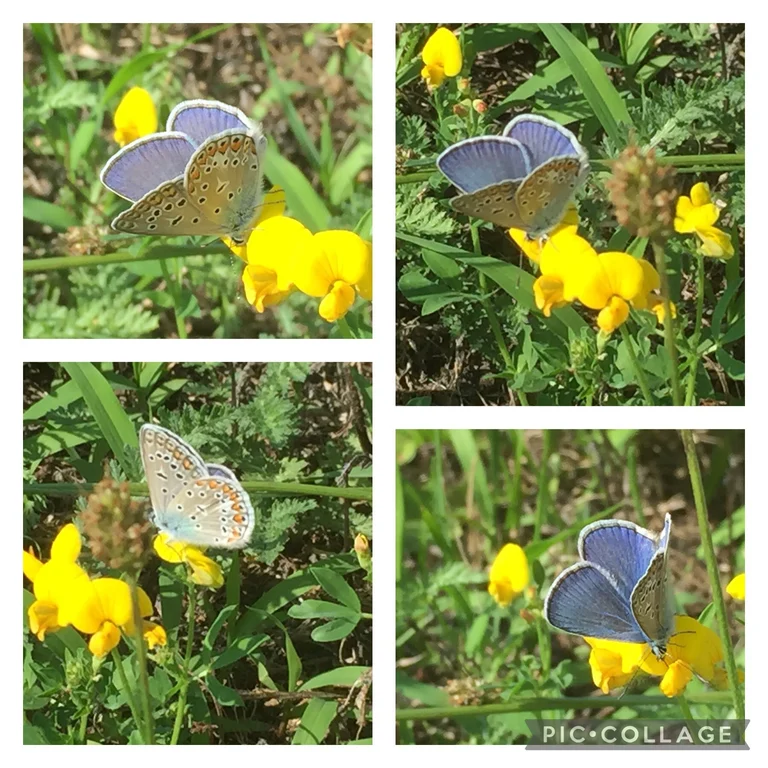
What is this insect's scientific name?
Polyommatus icarus
